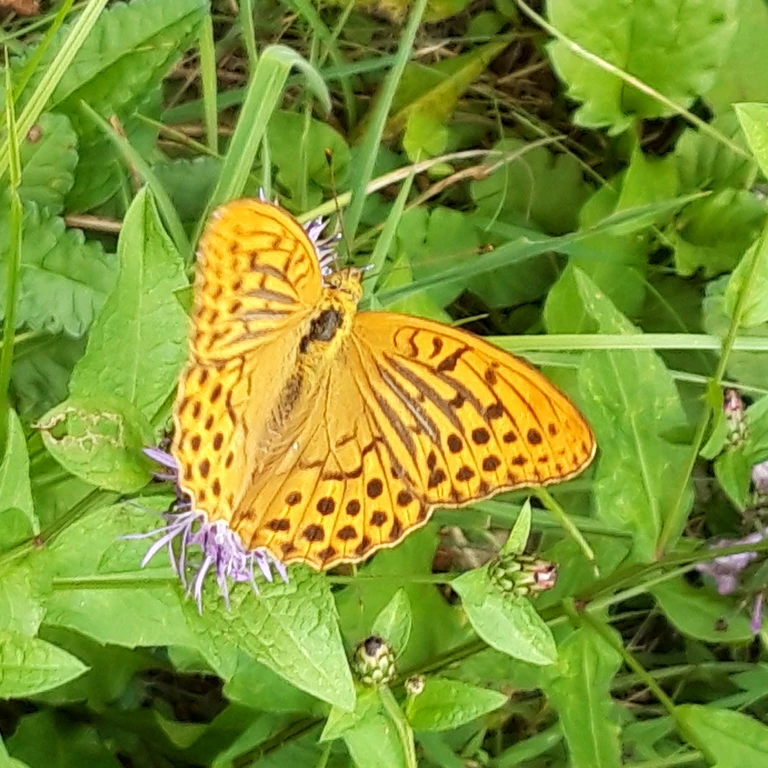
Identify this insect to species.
Argynnis paphia
